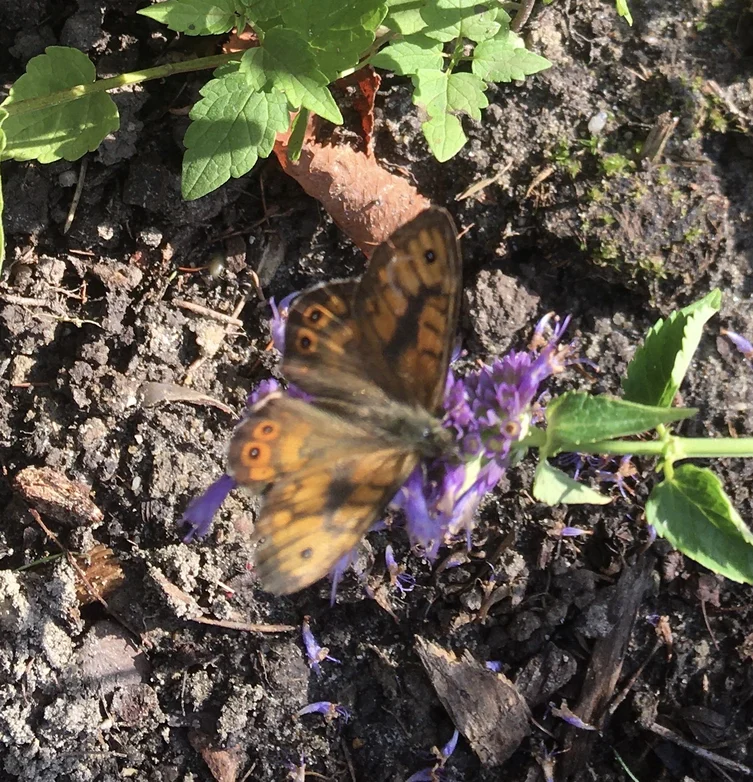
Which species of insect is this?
Lasiommata megera (also Pararge megera)
